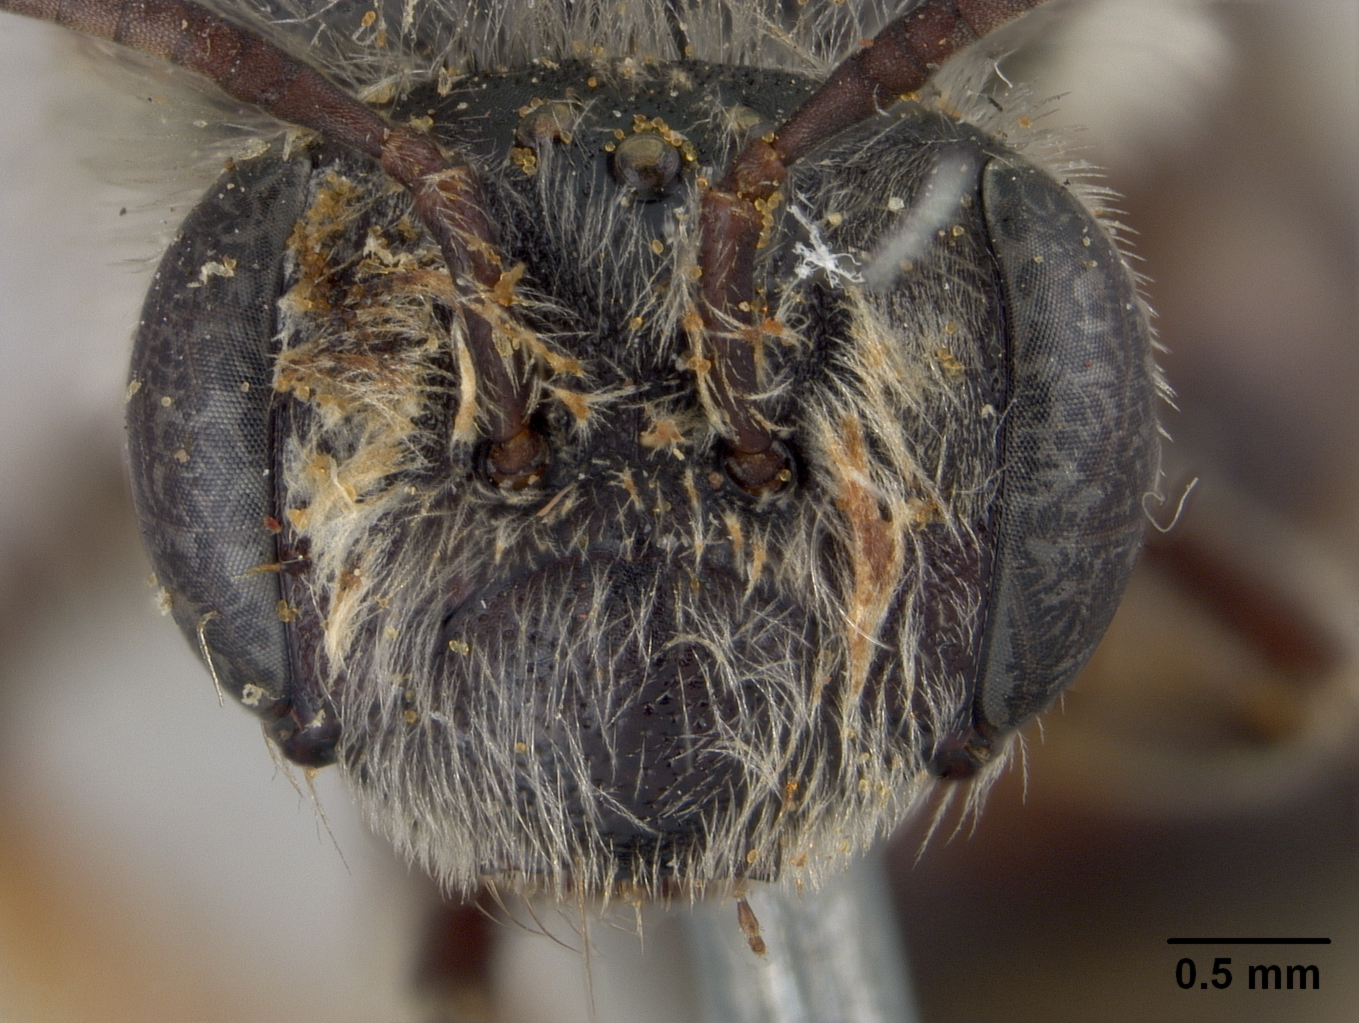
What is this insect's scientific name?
Andrena prunifloris
